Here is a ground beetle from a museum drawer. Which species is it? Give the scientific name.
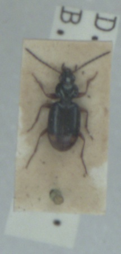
Bembidion biguttatum
